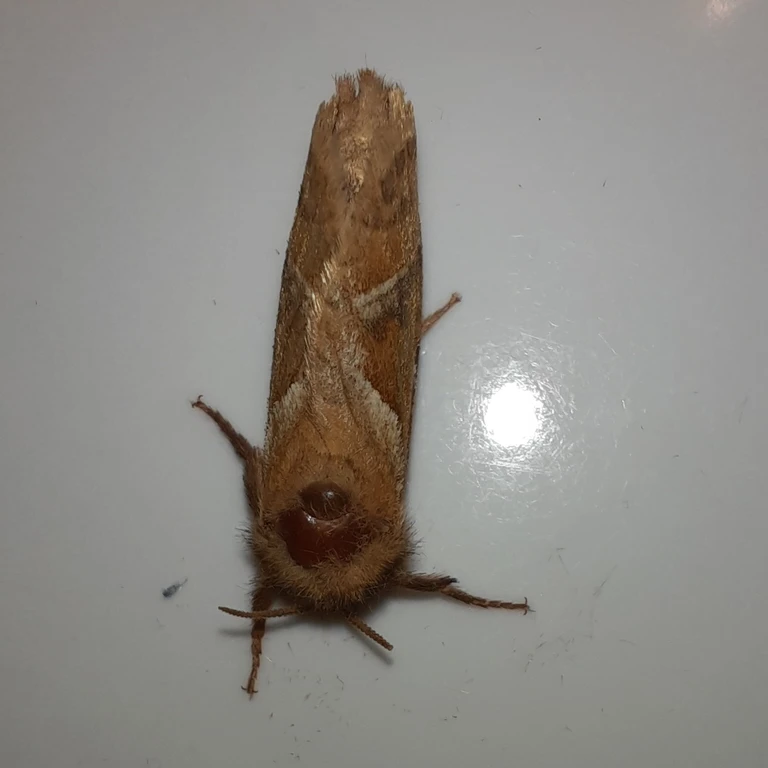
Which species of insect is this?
Triodia sylvina
